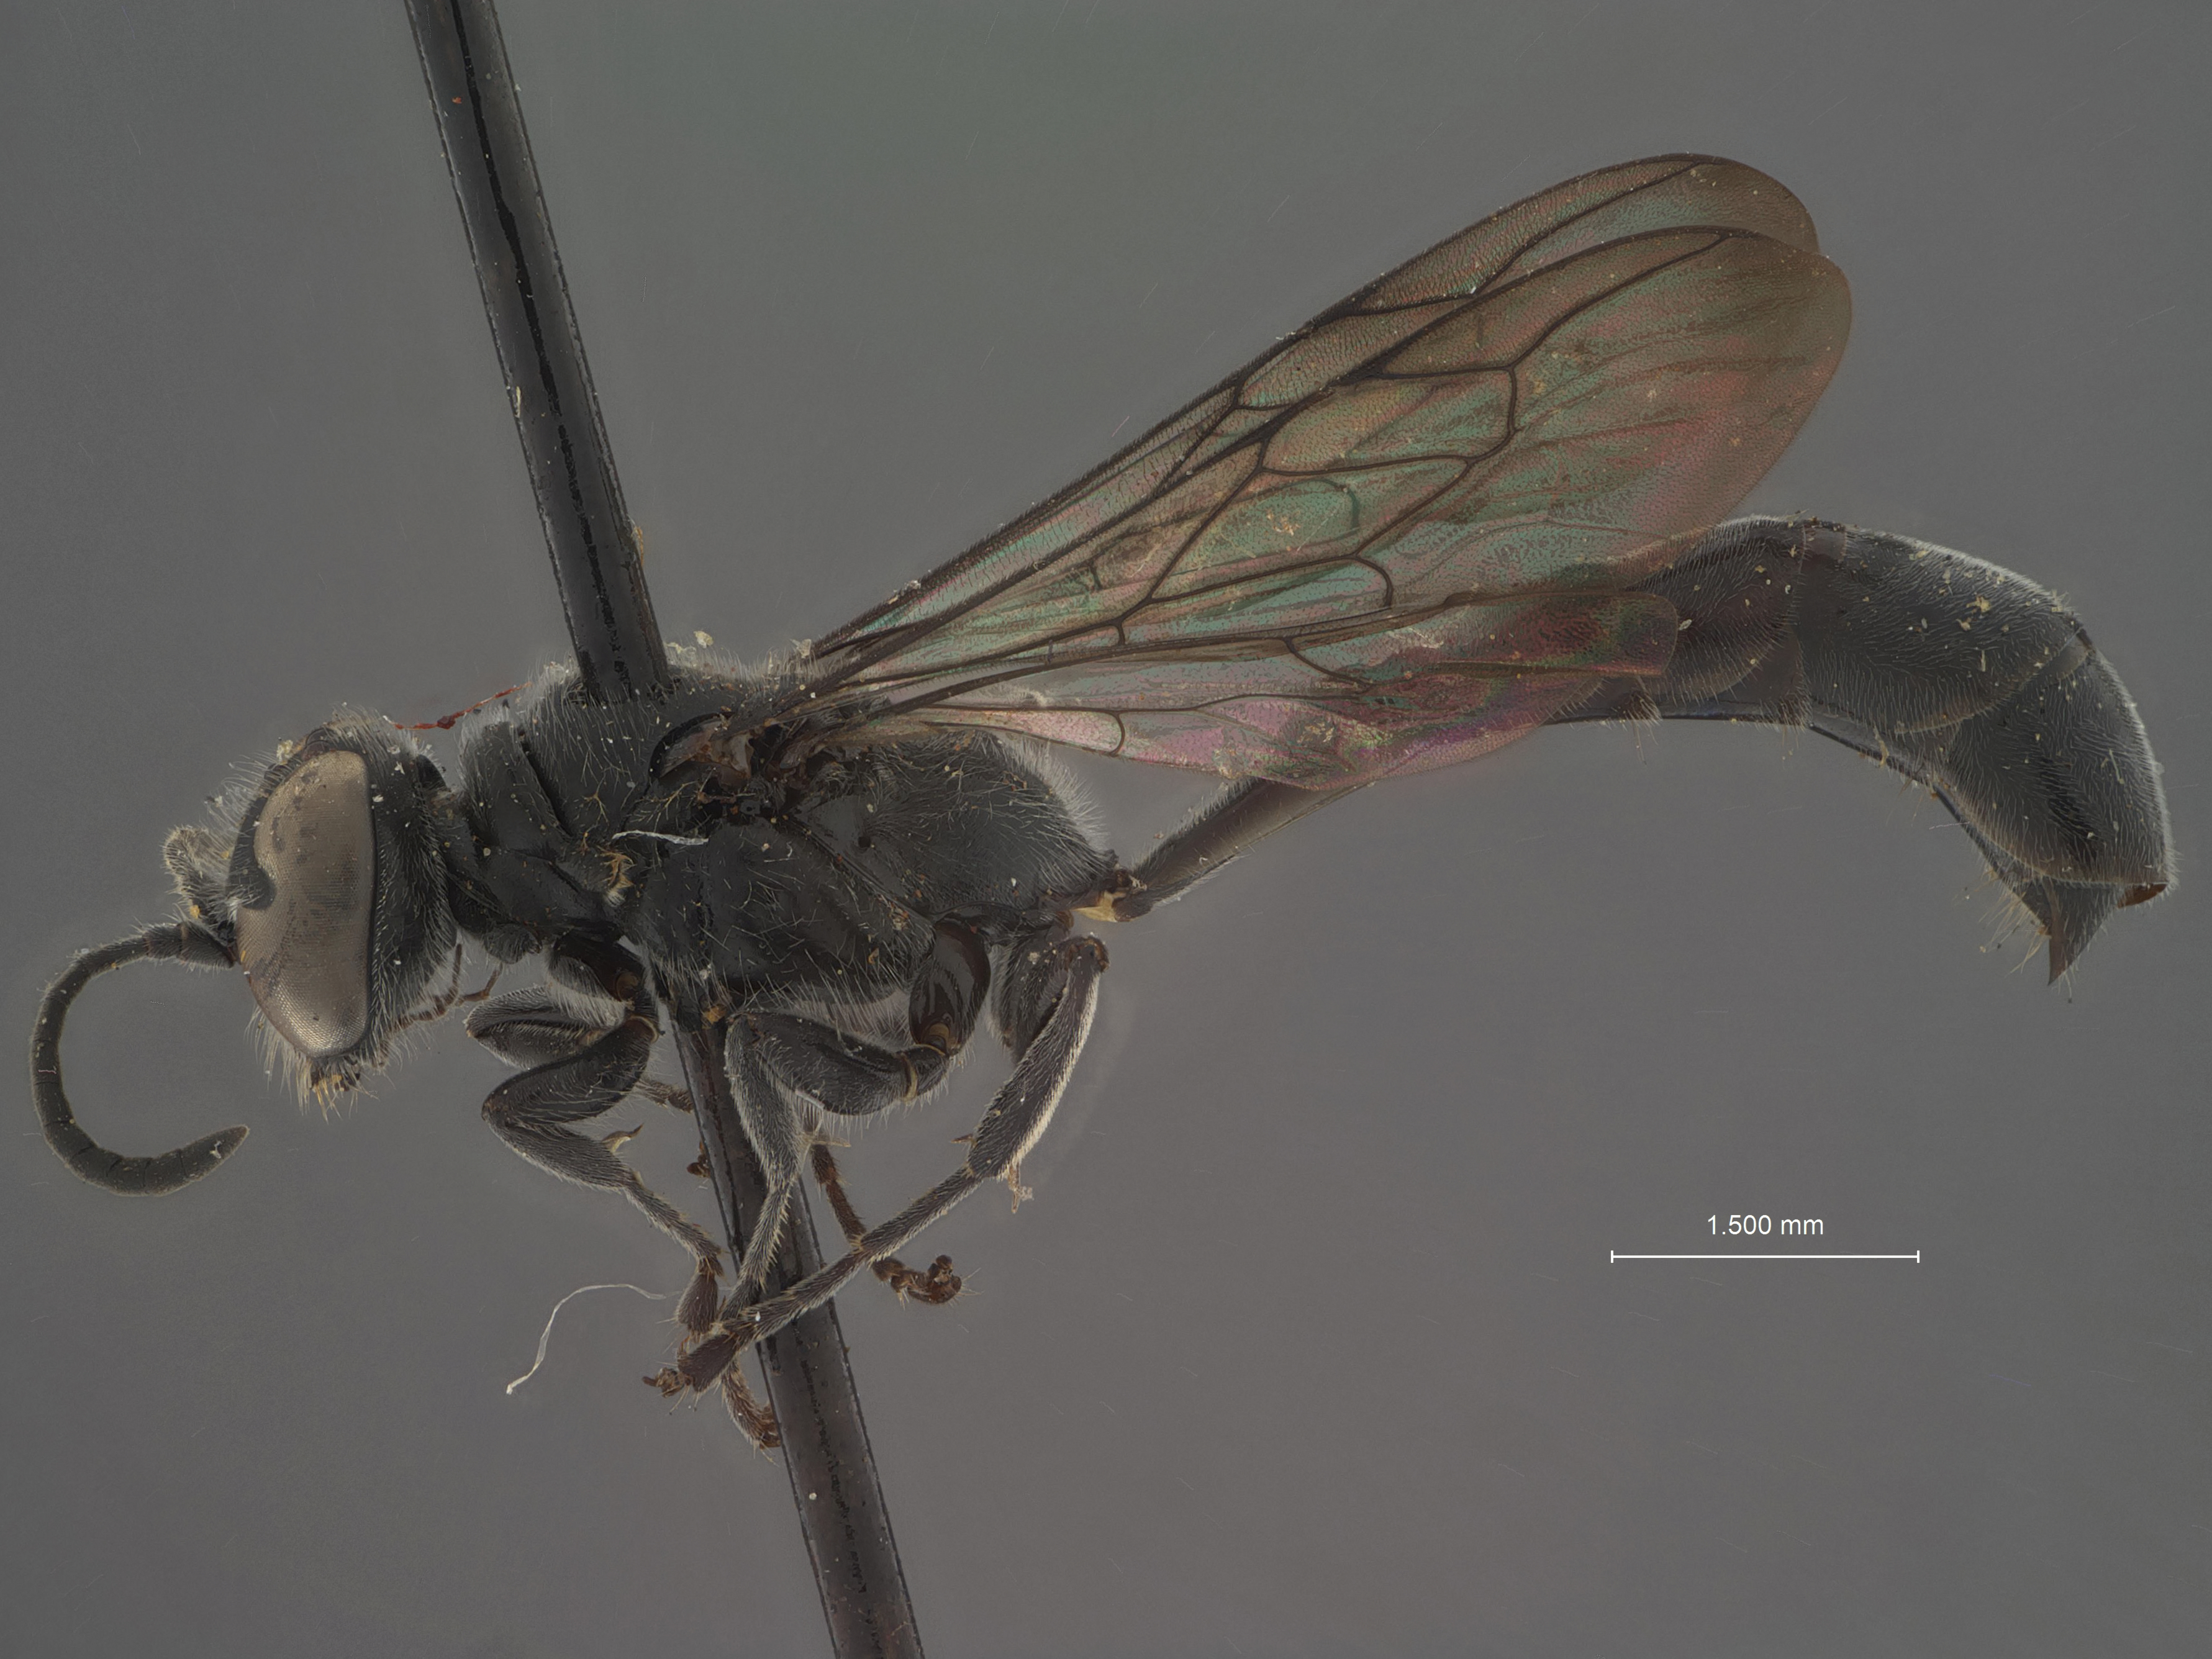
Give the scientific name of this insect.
Trypoxylon ecudorium
